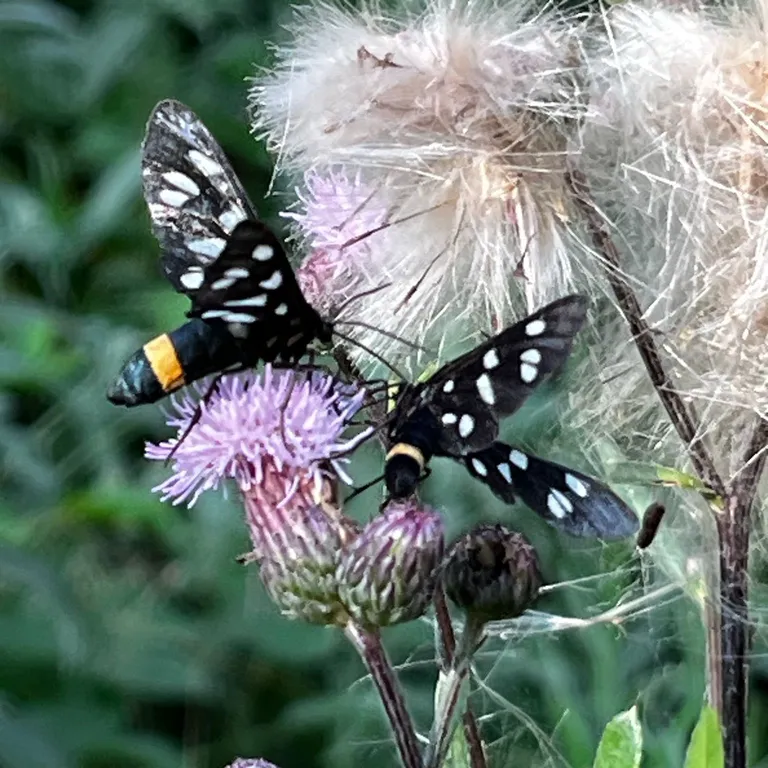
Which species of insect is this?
Amata phegea
